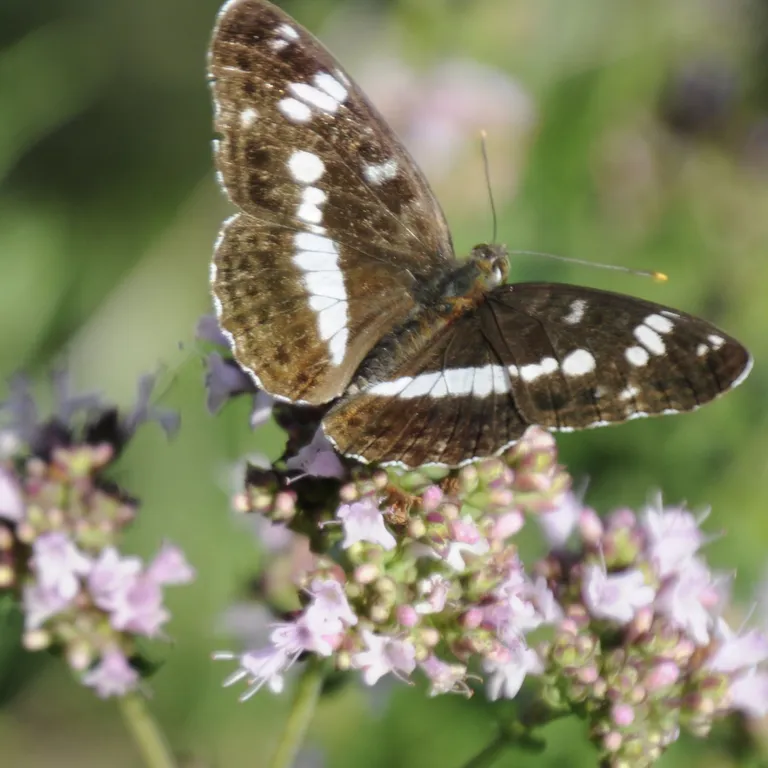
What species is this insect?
Limenitis camilla (also Ladoga camilla)
